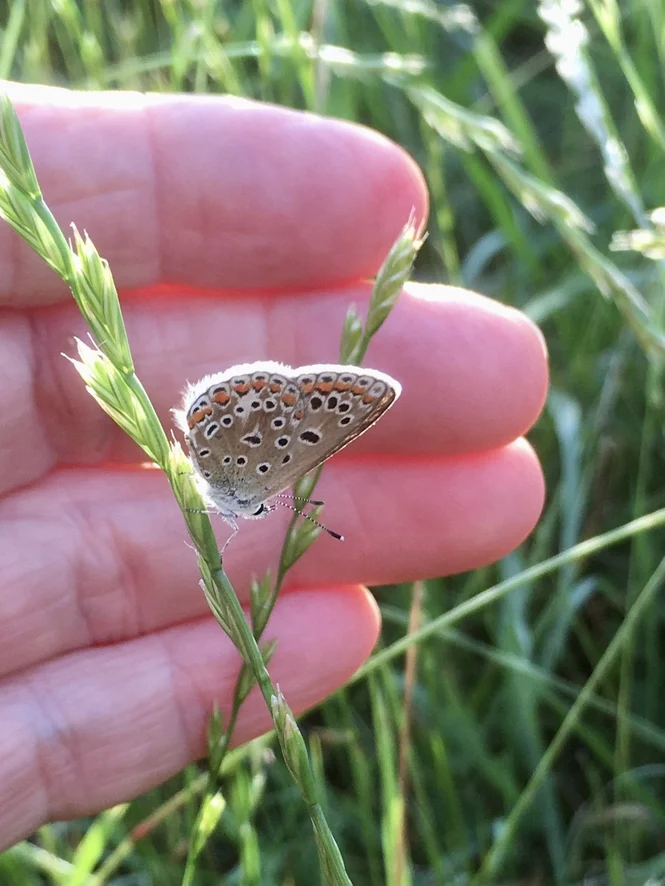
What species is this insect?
Polyommatus icarus
